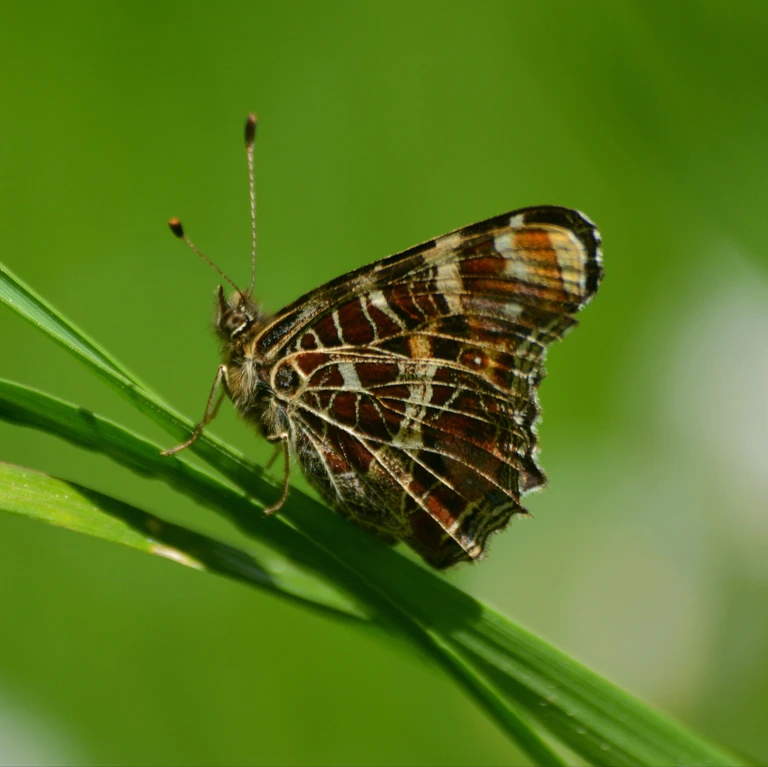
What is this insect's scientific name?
Araschnia levana
